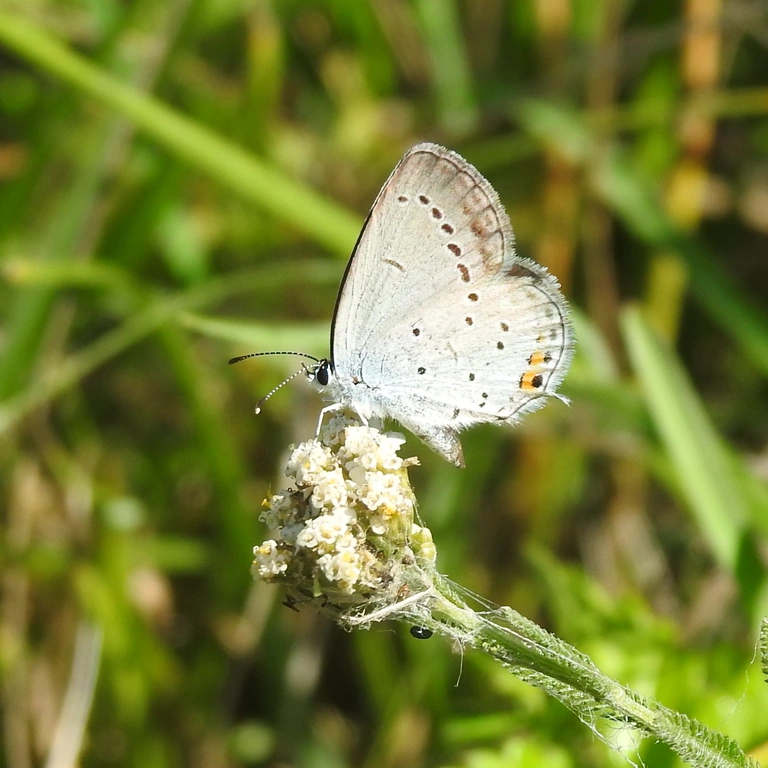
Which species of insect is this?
Cupido argiades (also Elkalyce argiades)
